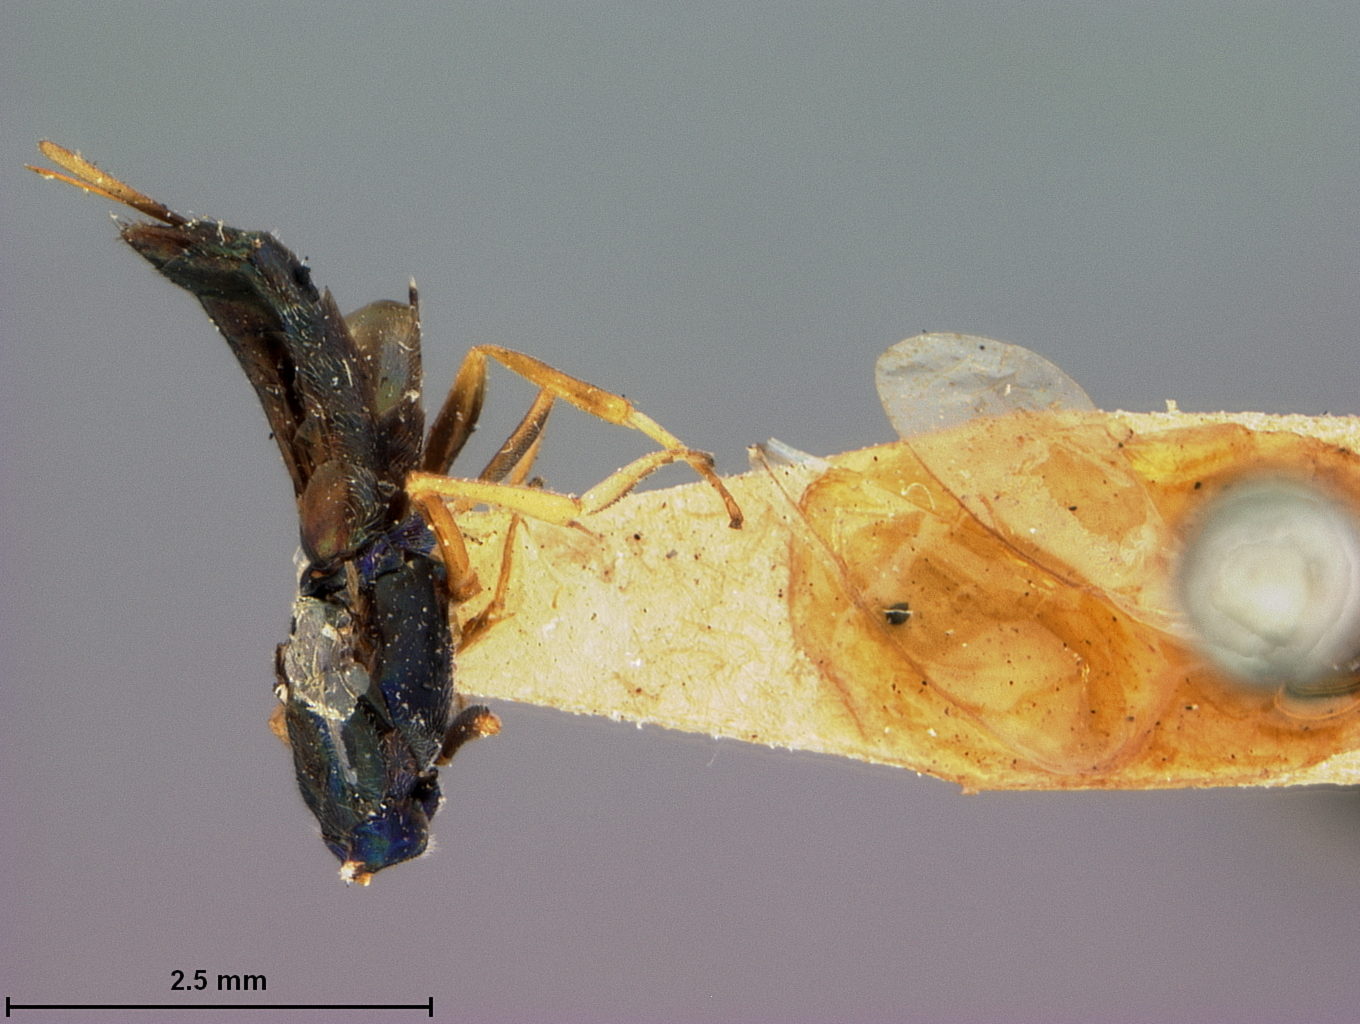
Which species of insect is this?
Eupelmus cleri
